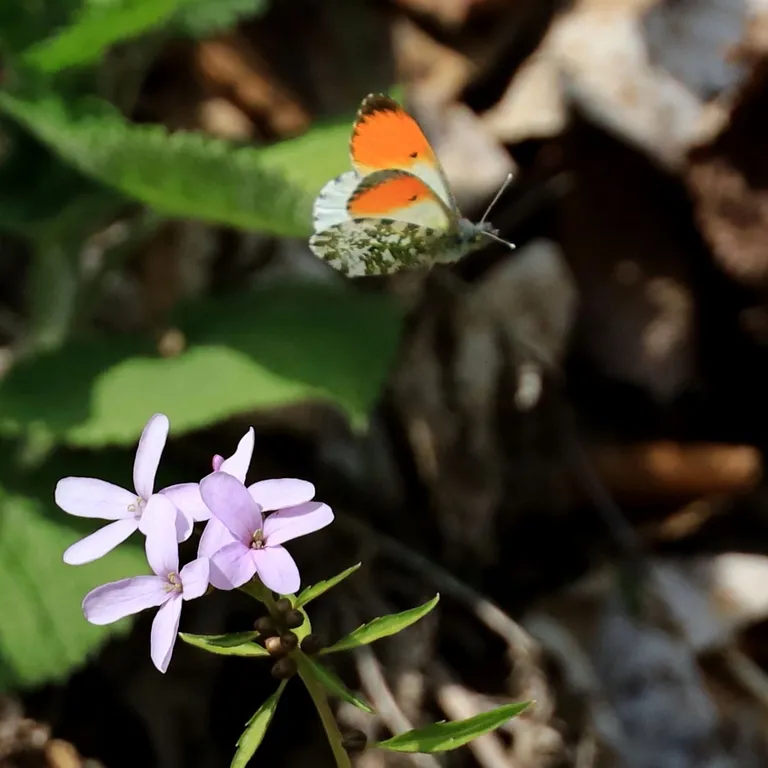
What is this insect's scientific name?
Anthocharis cardamines
